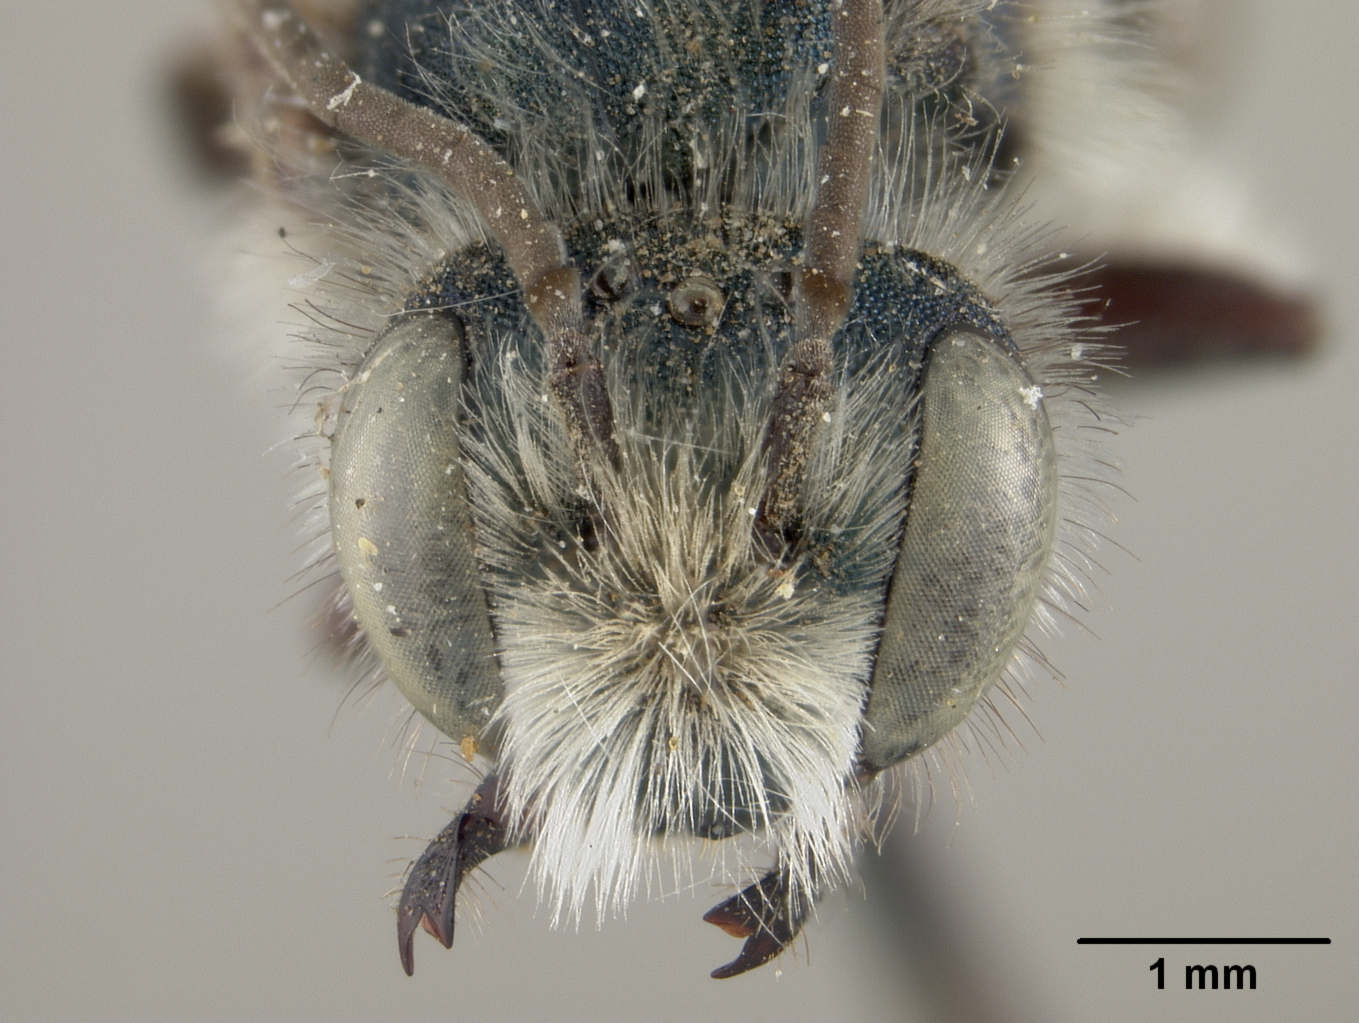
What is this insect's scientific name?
Osmia raritatis
